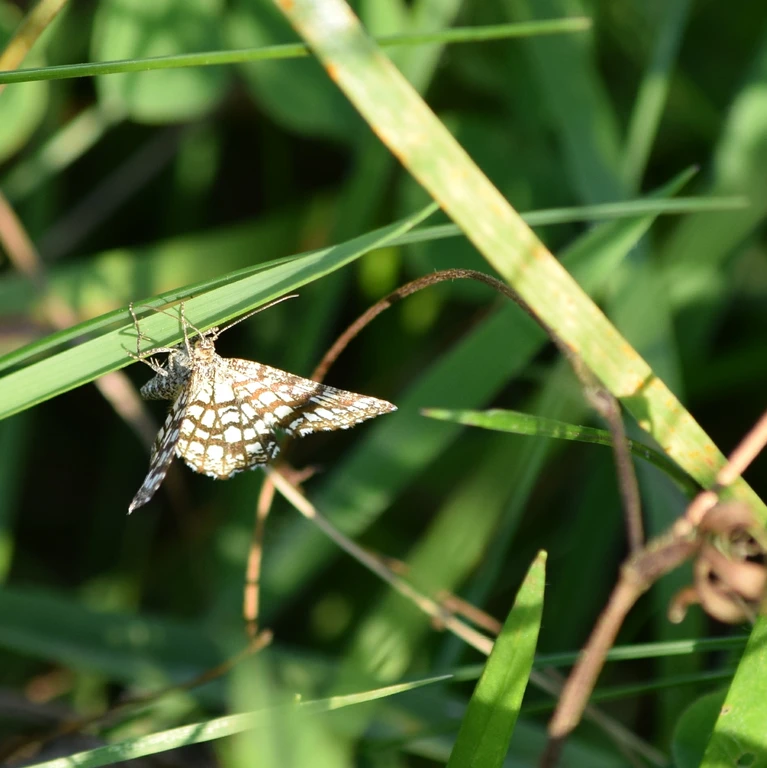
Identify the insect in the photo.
Chiasmia clathrata
